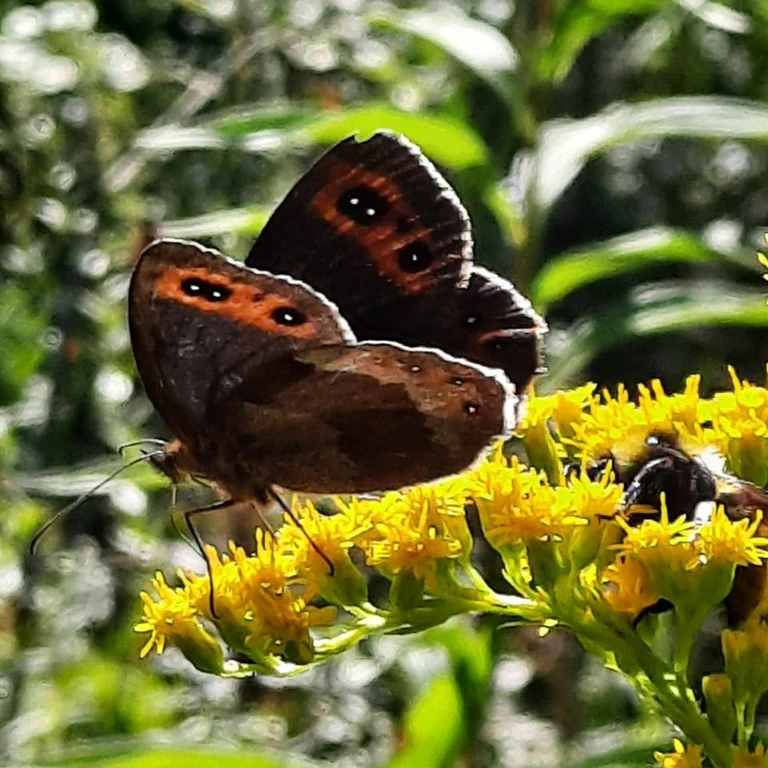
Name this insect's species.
Erebia aethiops
